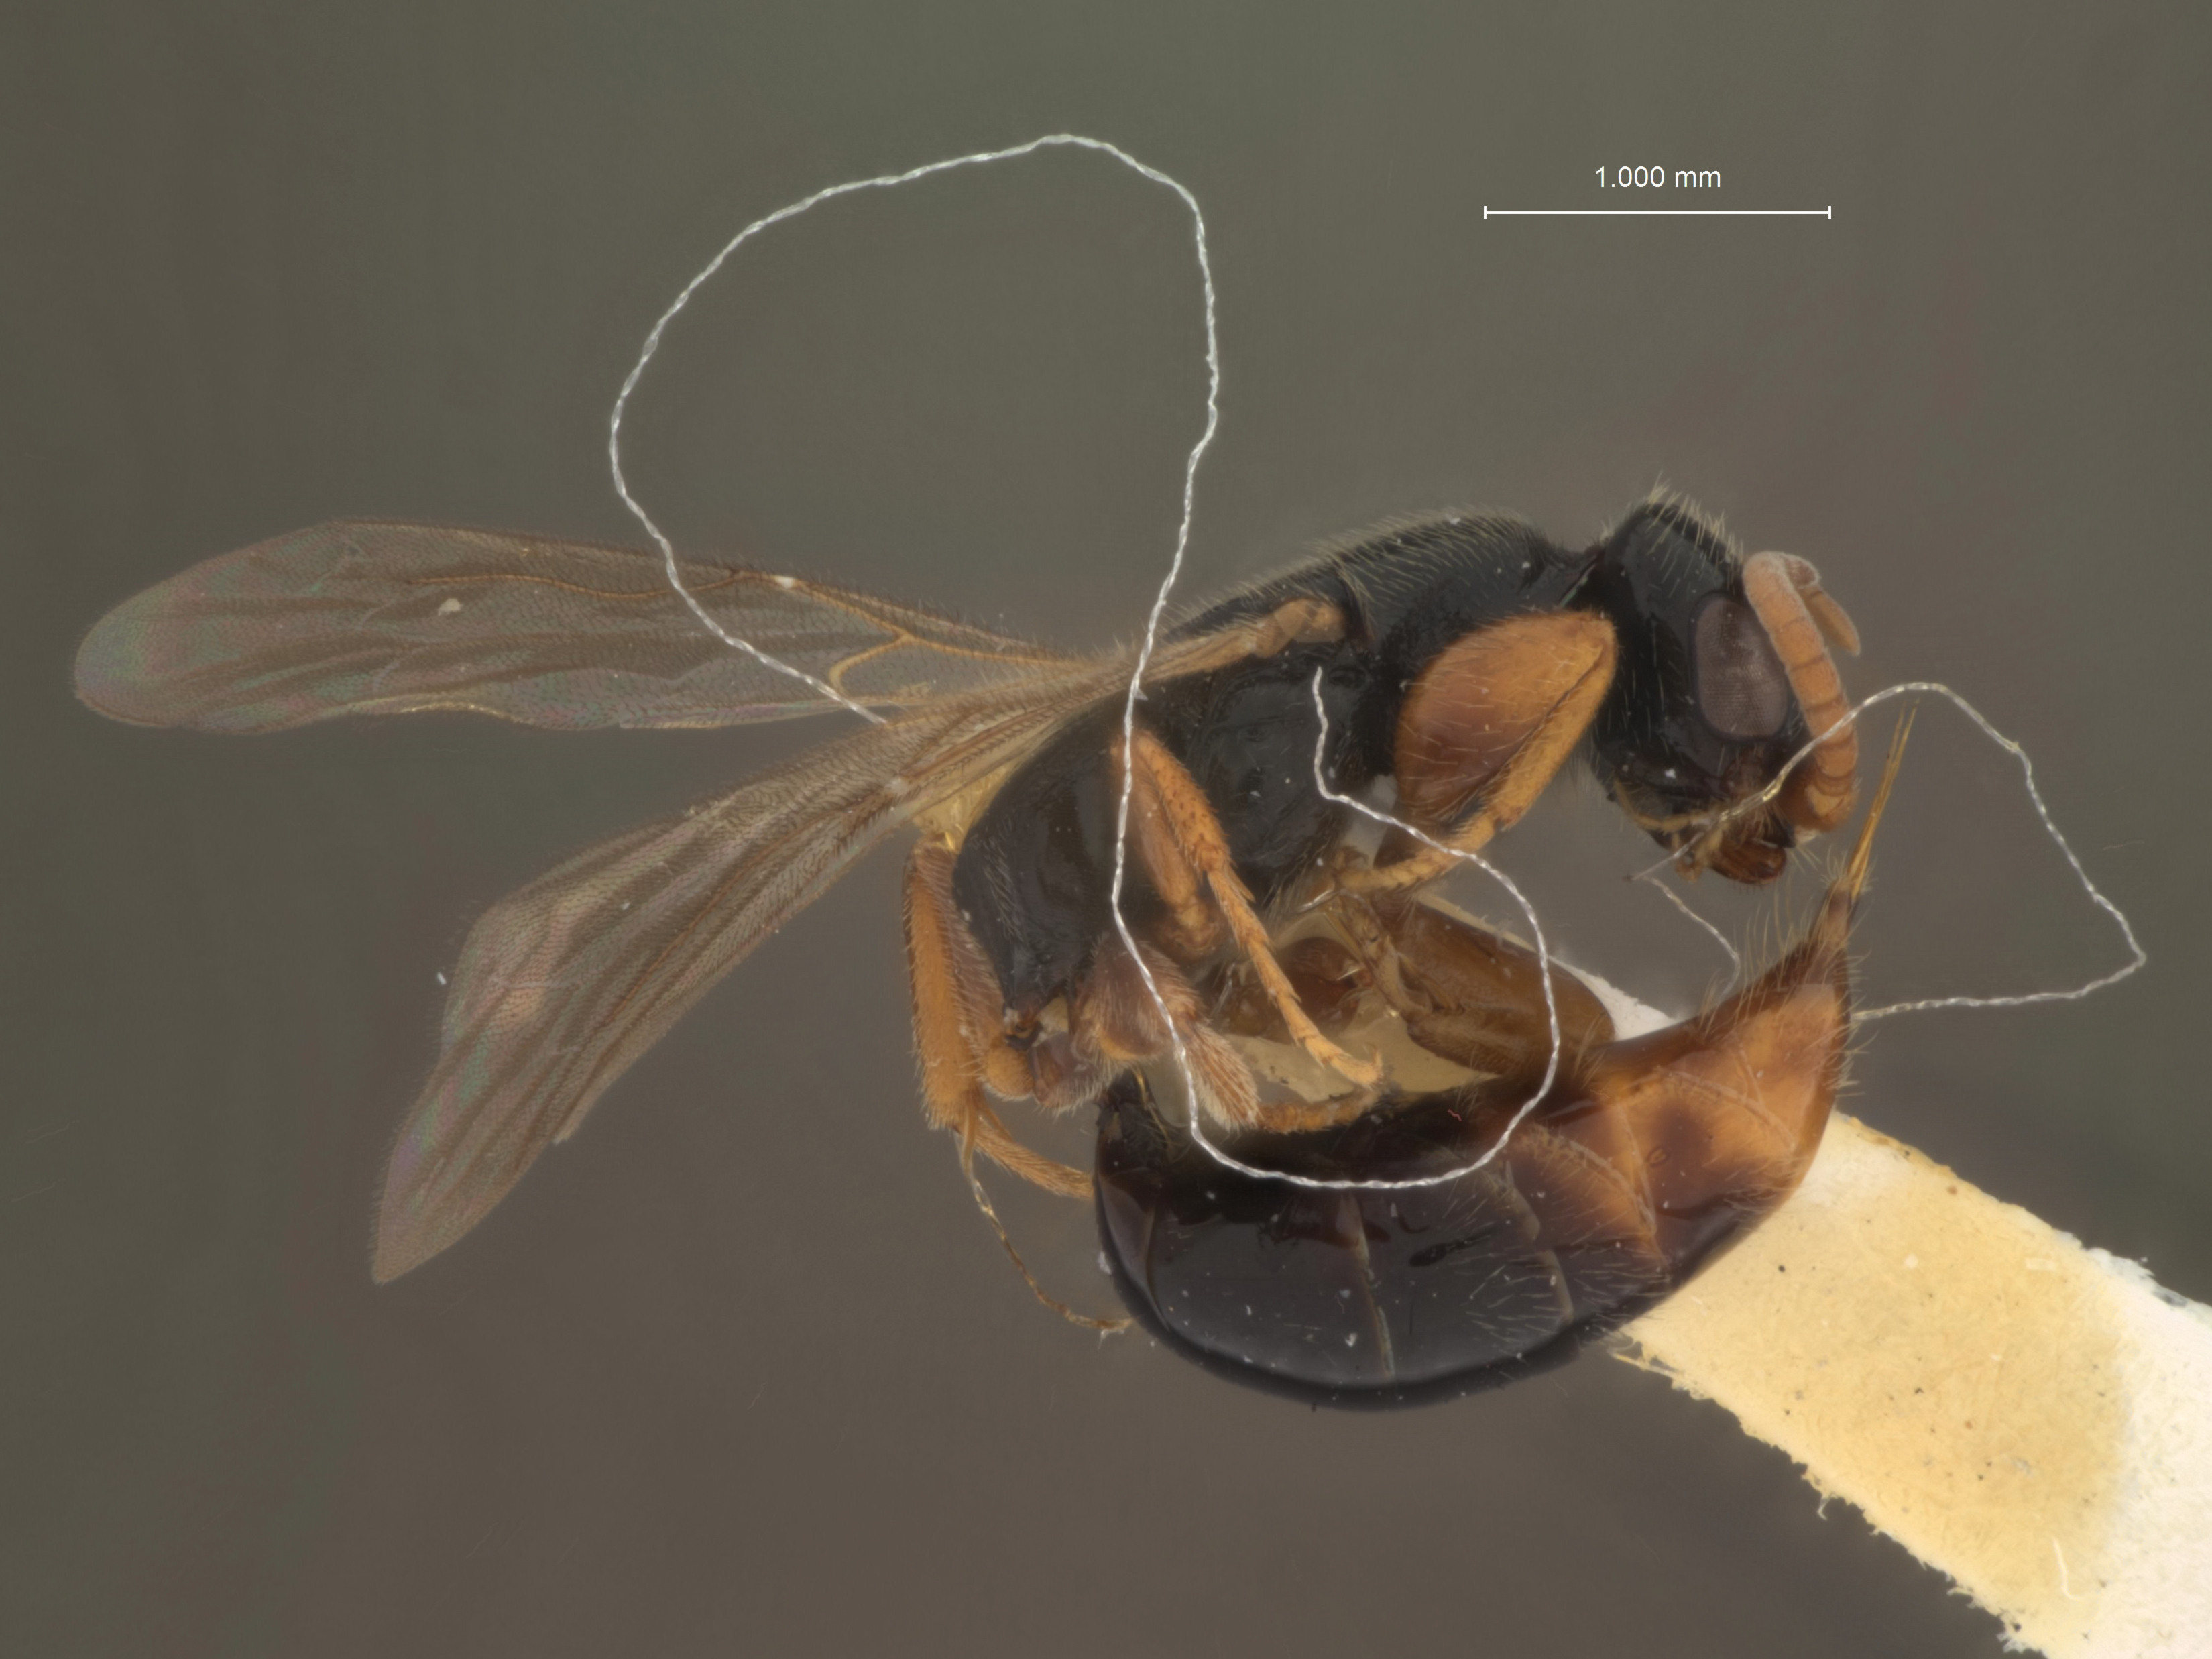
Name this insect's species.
Epyris spissus
